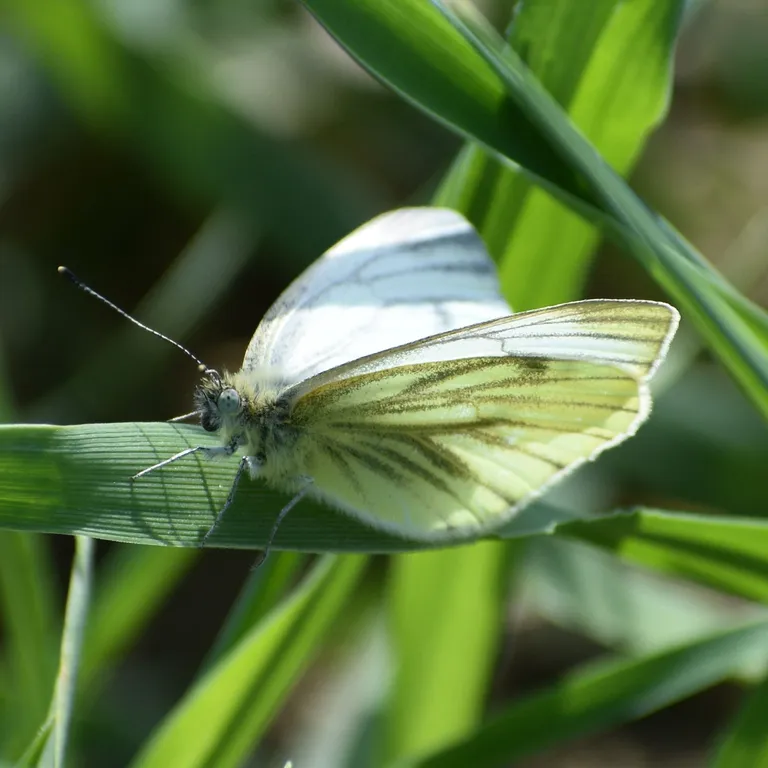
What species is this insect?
Pieris napi
